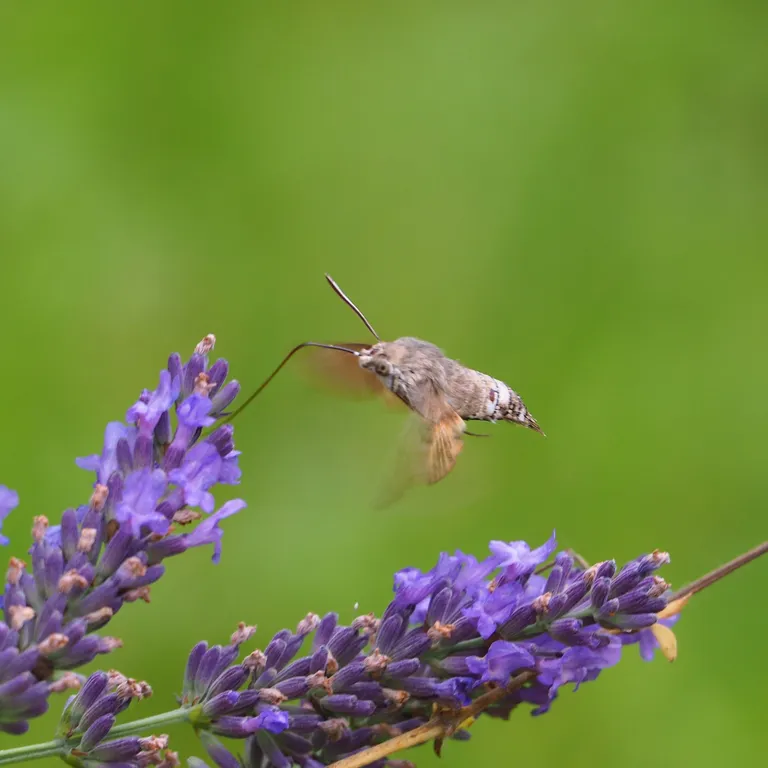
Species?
Macroglossum stellatarum
